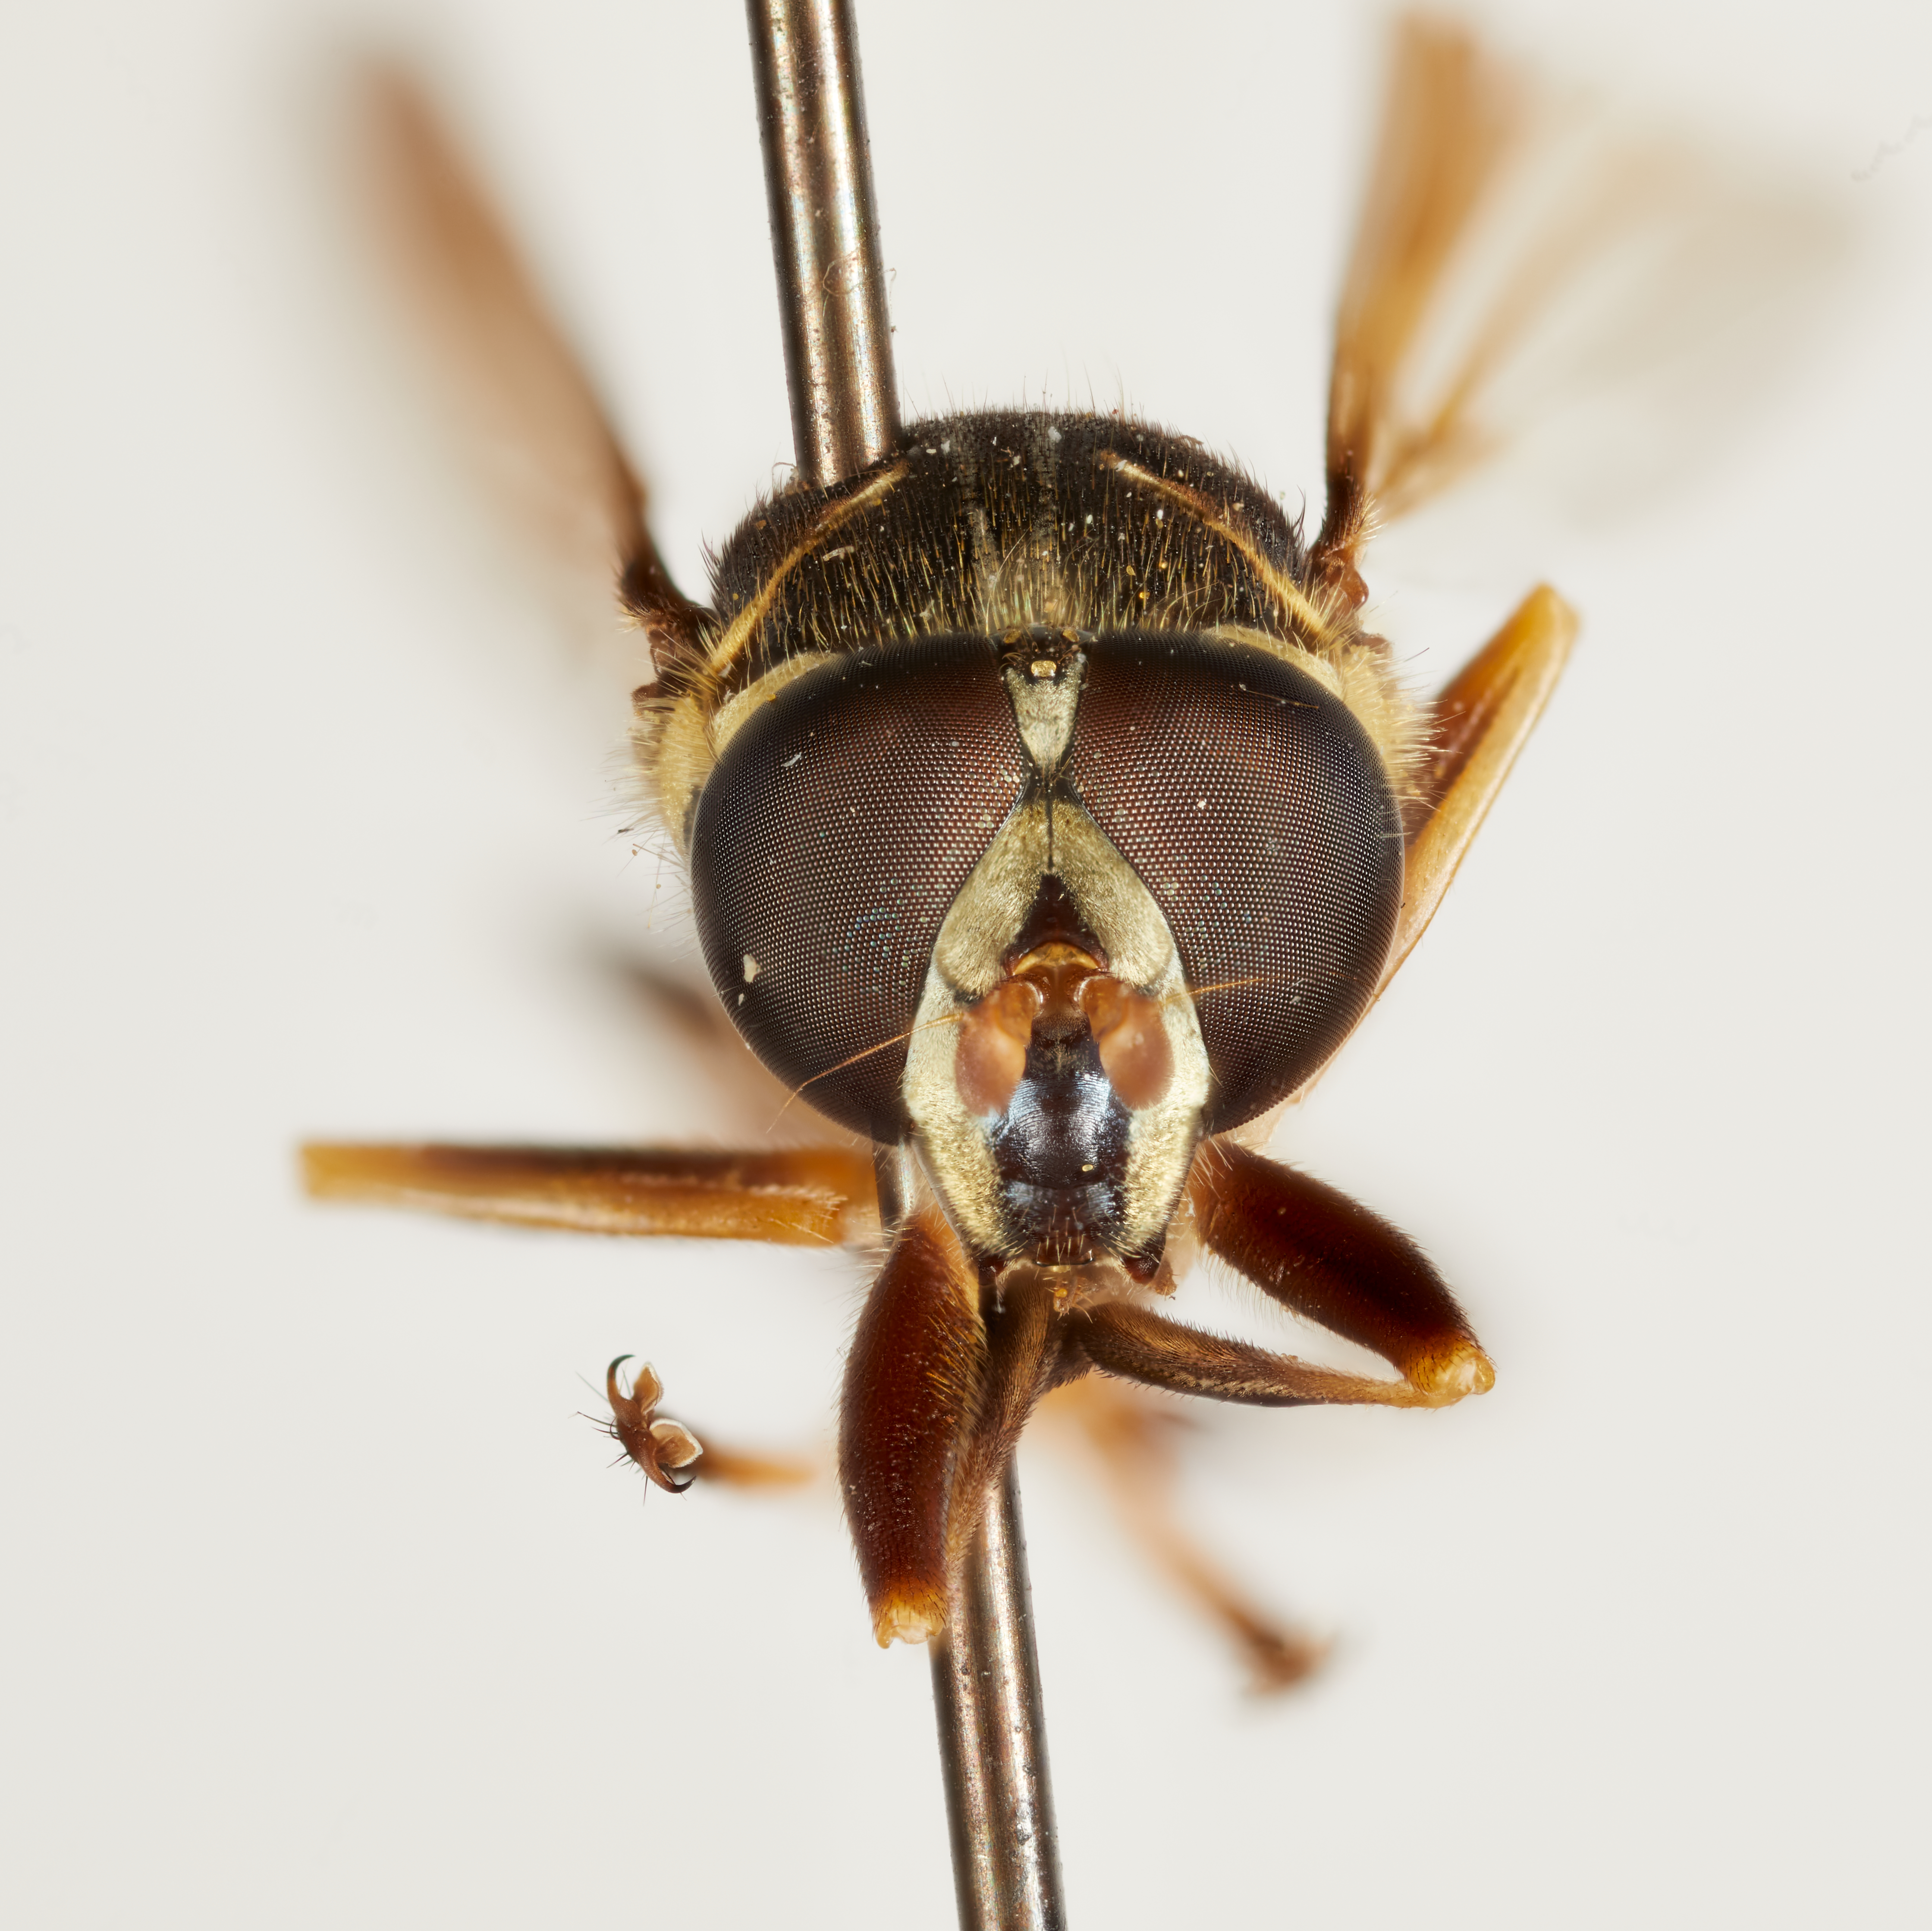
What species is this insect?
Temnostoma barberi
